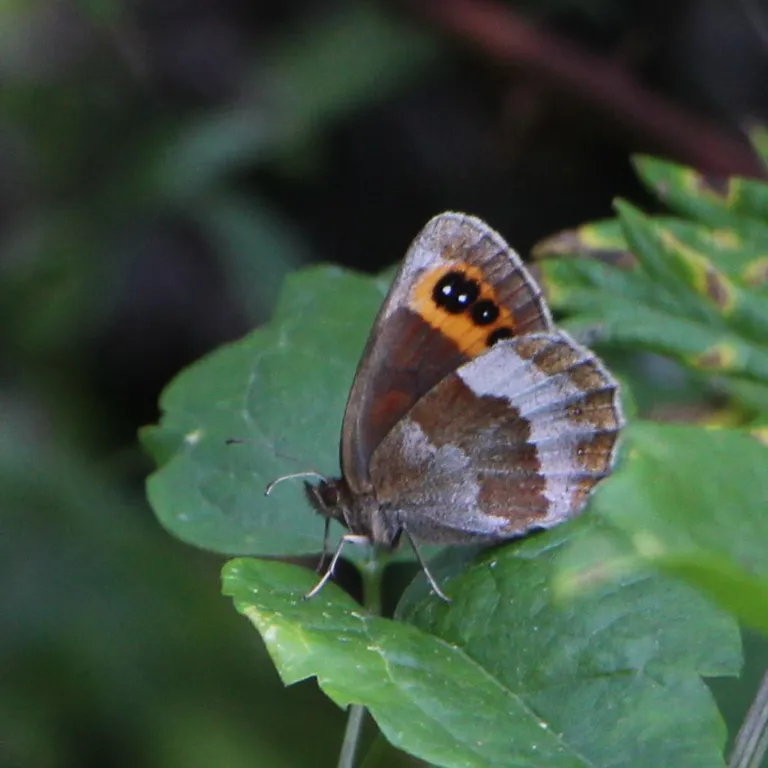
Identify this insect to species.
Erebia aethiops
